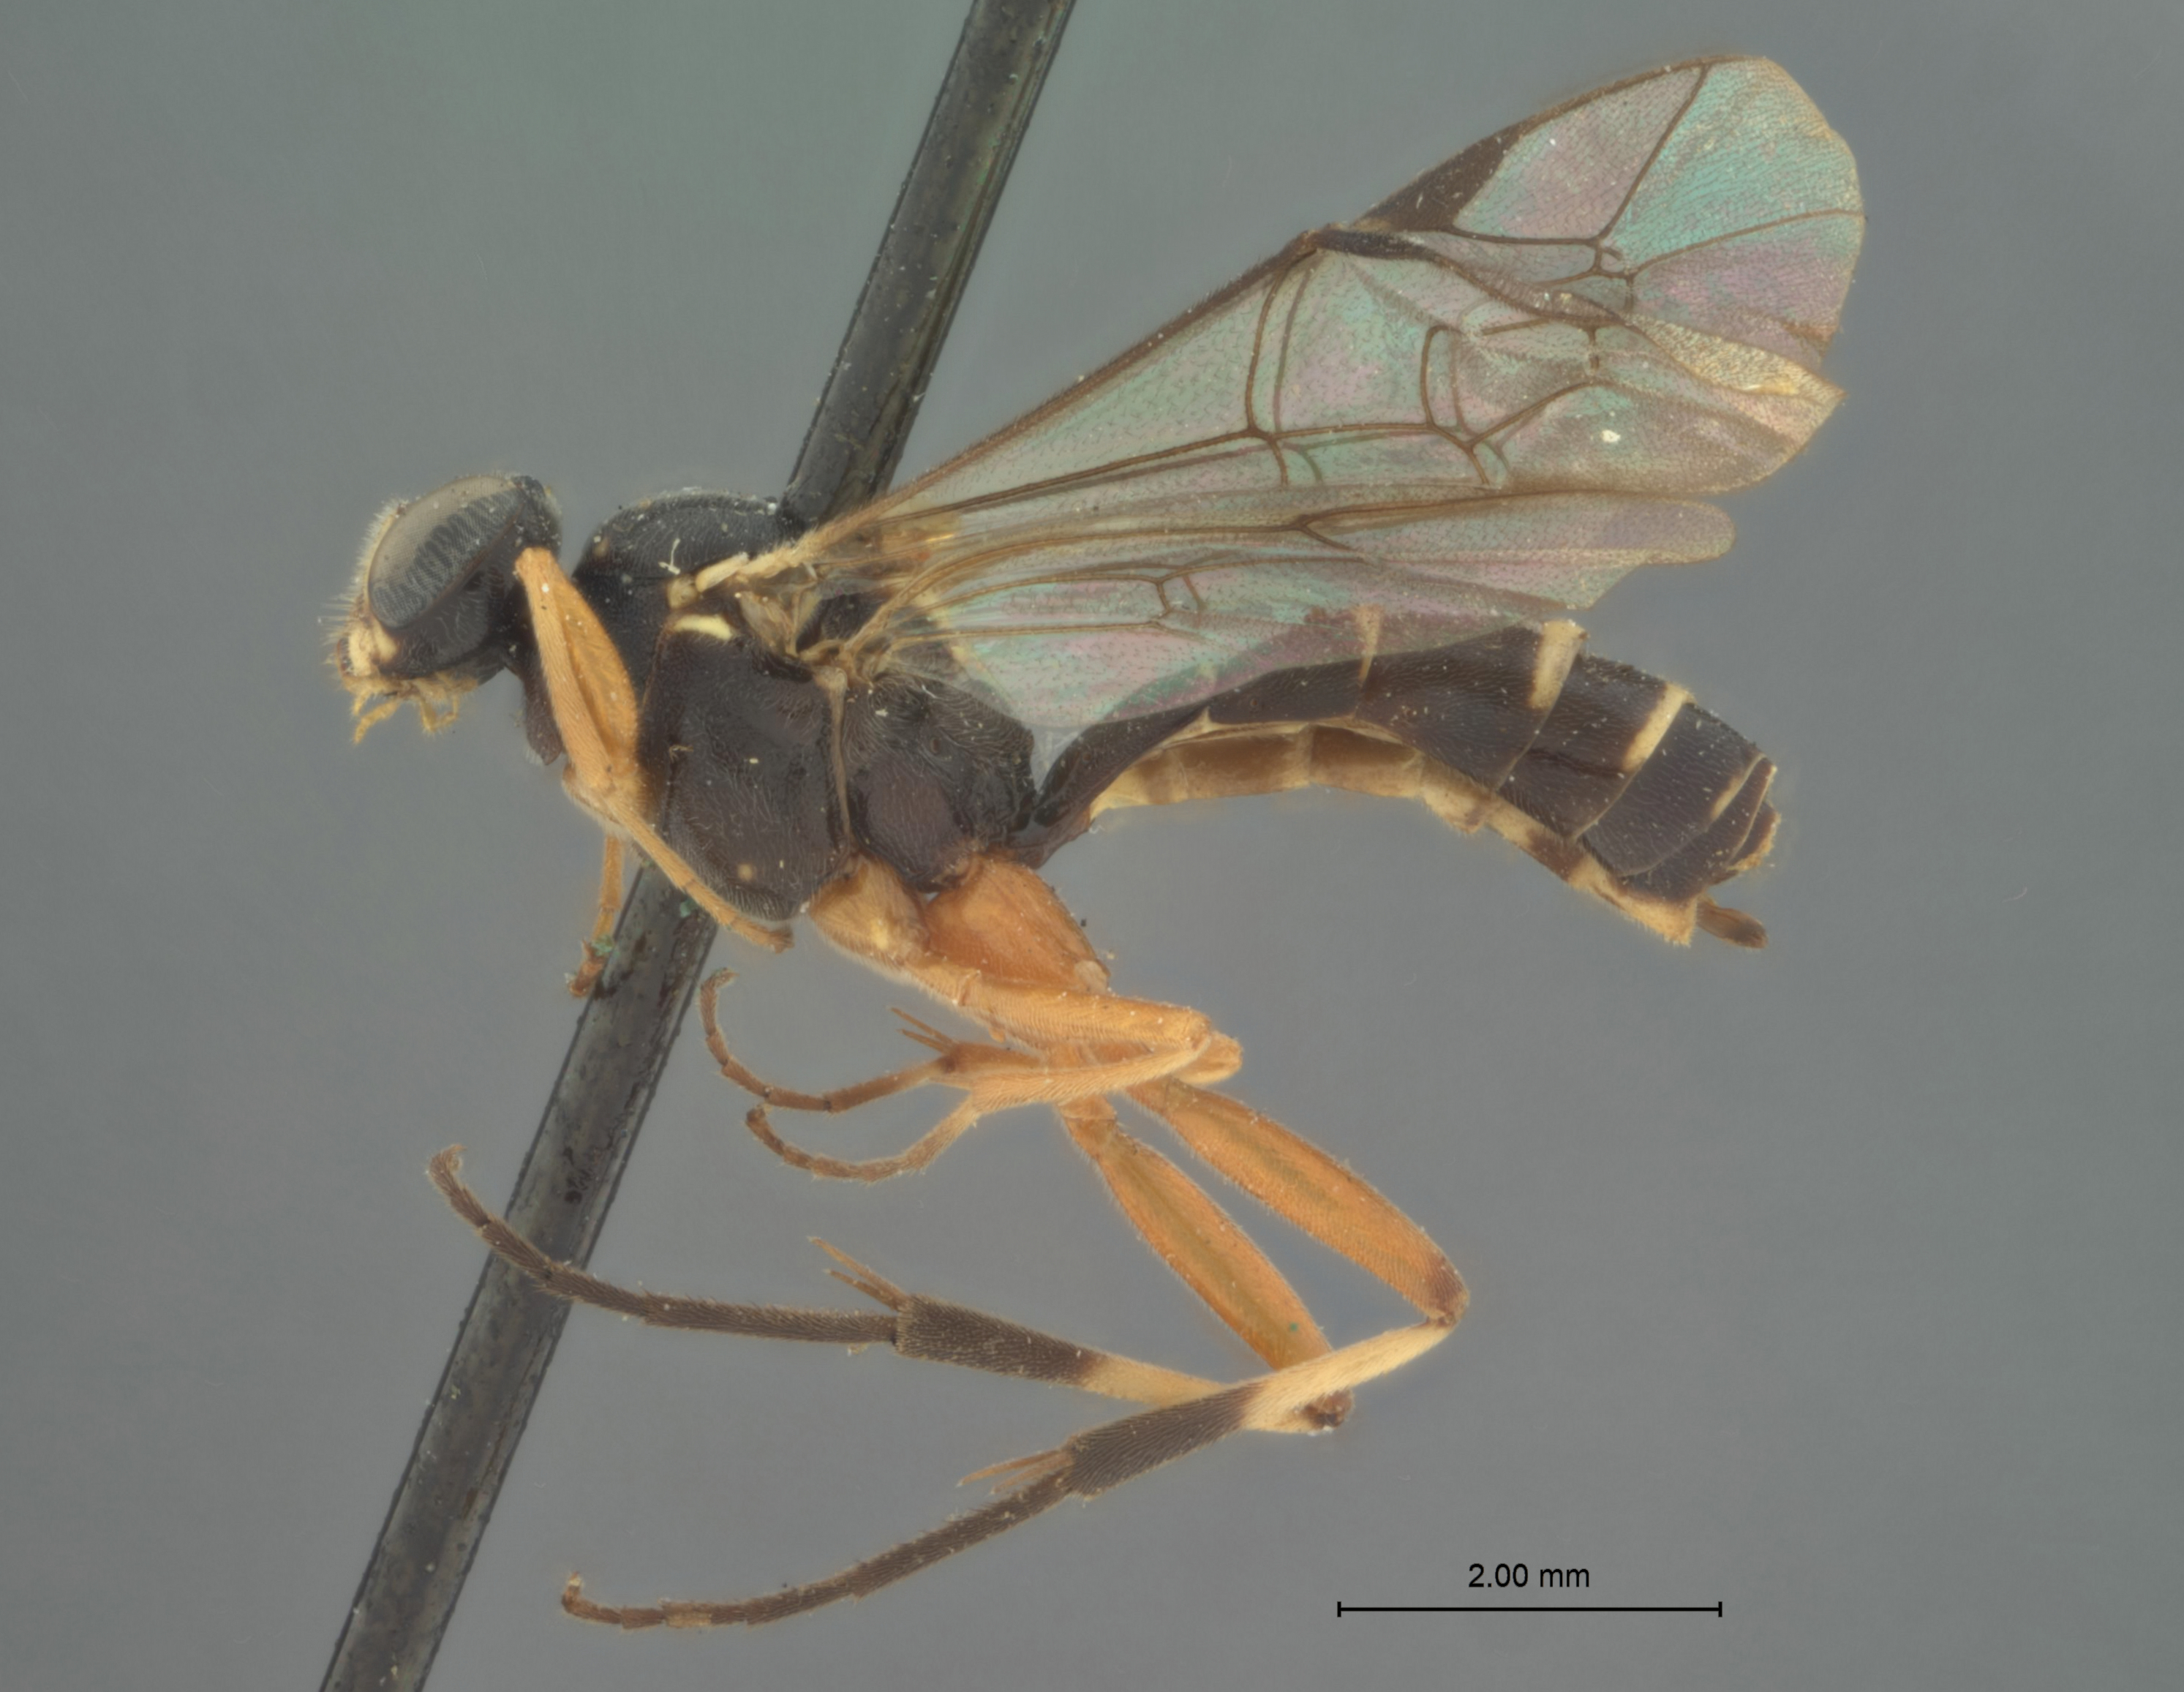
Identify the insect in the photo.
Eryma lophyri
